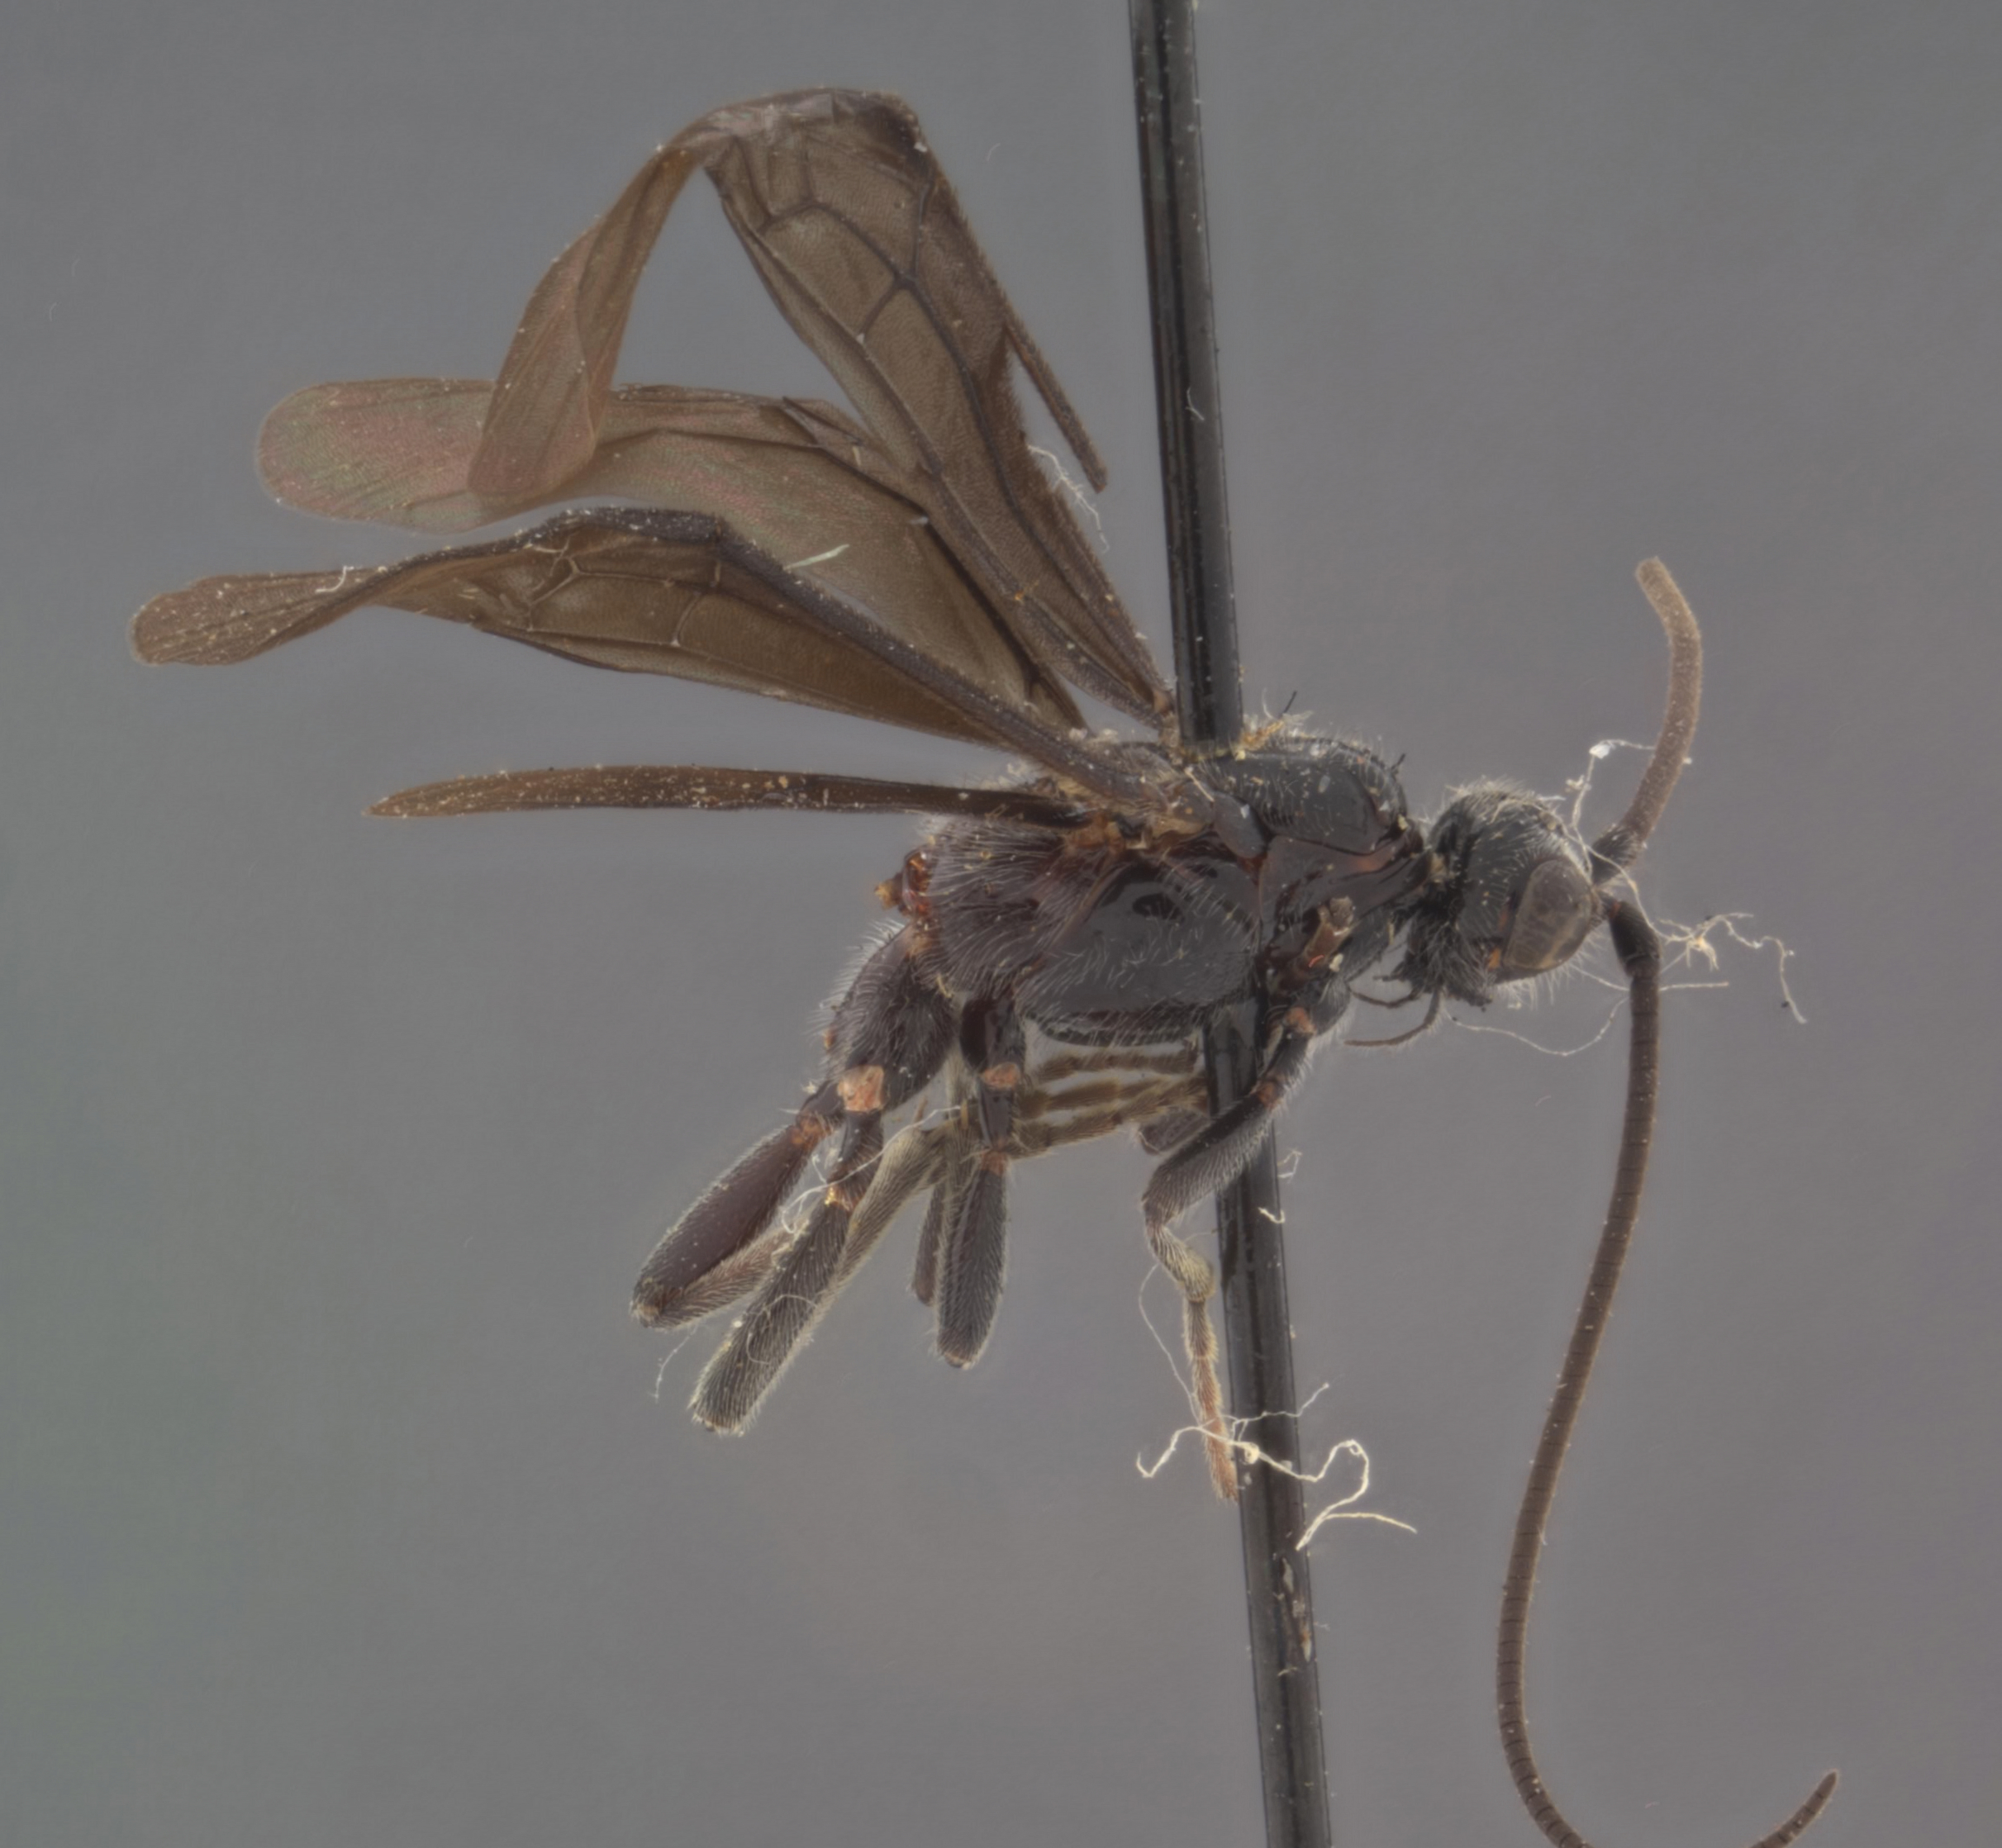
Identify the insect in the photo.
Iphiaulax augustus
